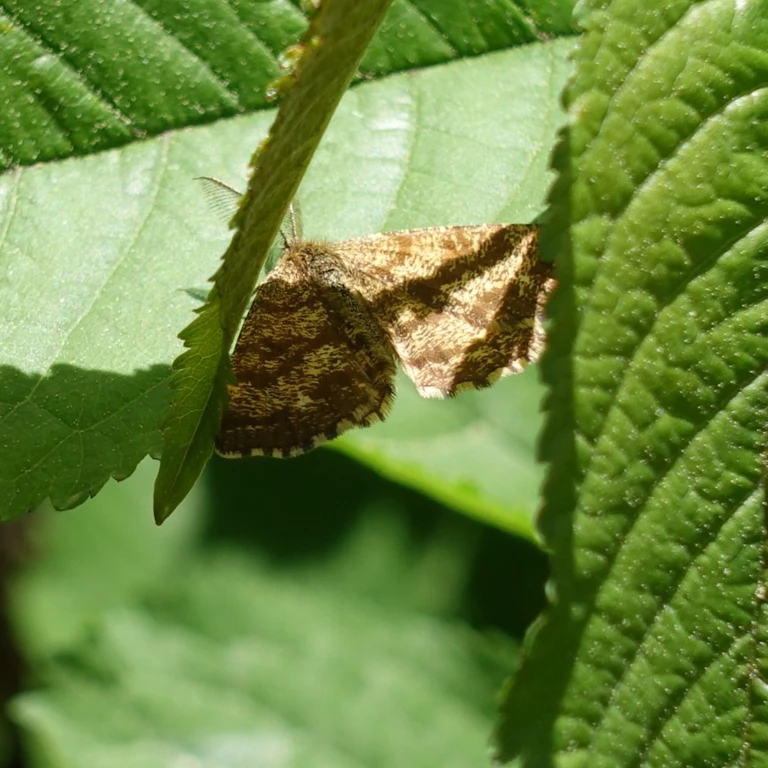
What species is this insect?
Ematurga atomaria
